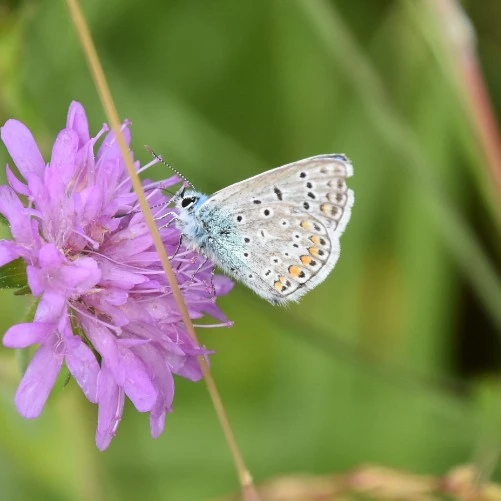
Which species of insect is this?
Polyommatus icarus
